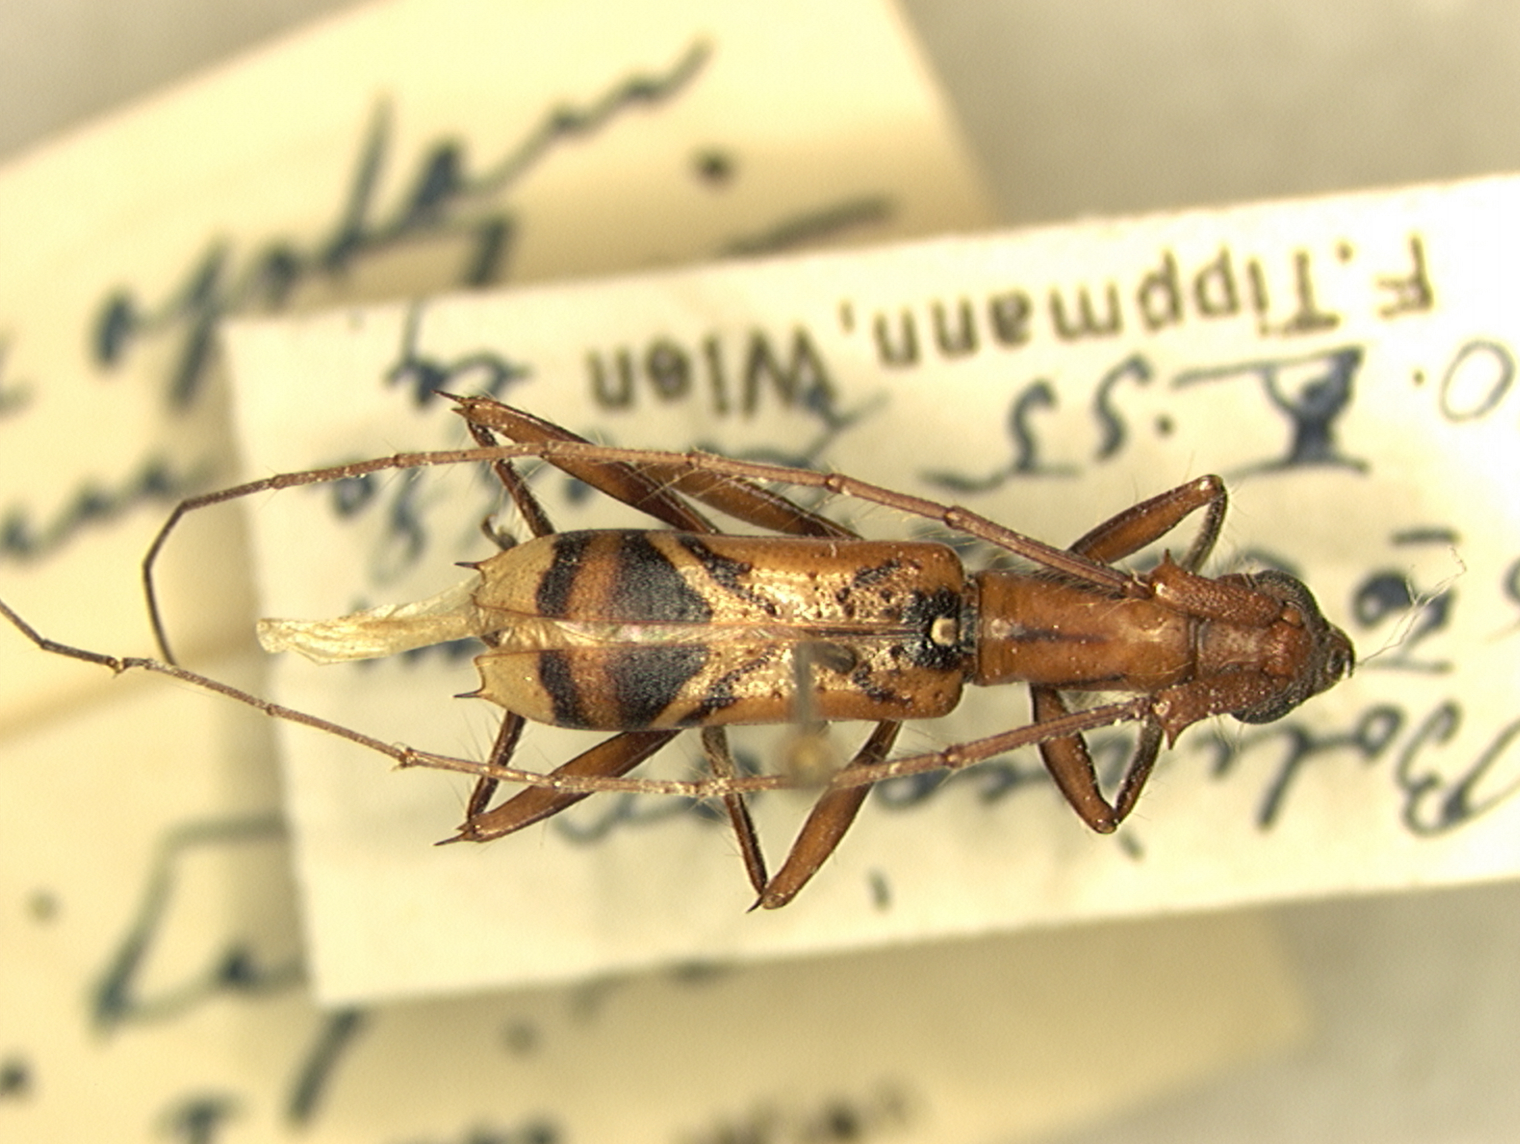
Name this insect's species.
Hexoplon integrum (also Hexoplon armatum)
